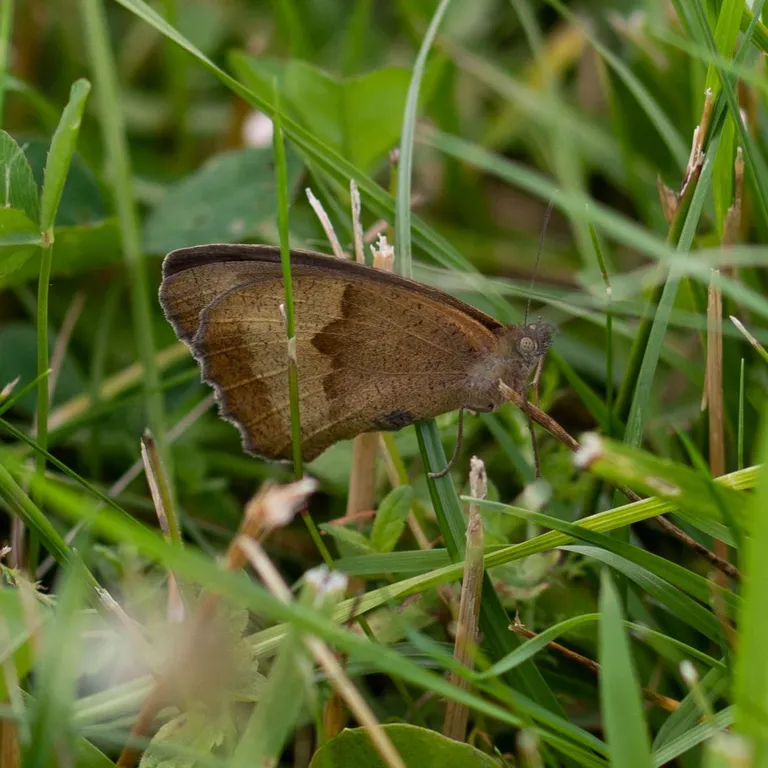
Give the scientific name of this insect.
Maniola jurtina
